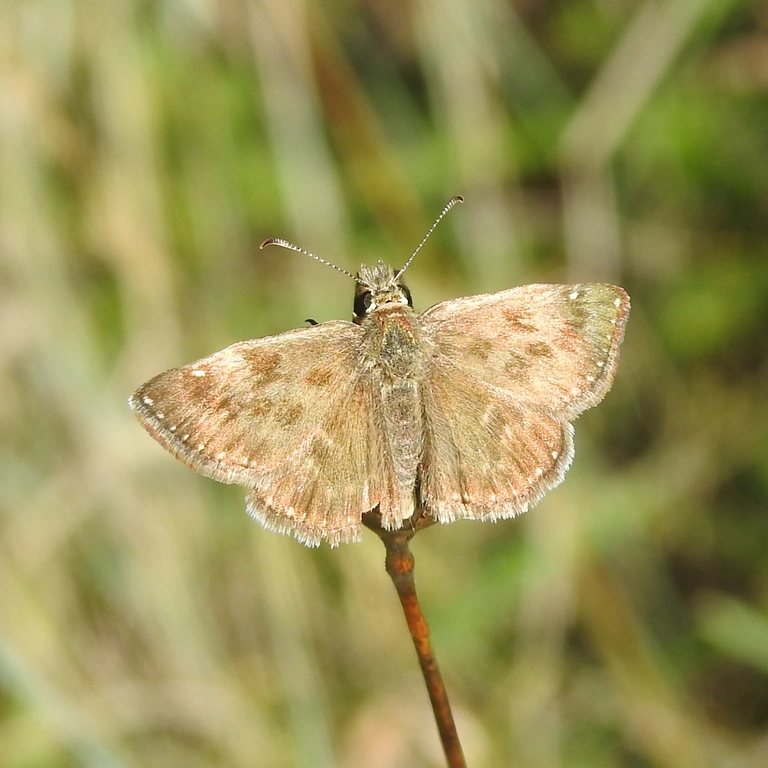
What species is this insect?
Erynnis tages
